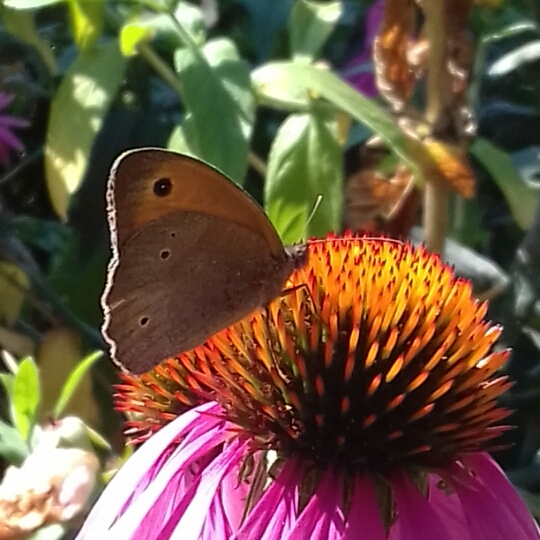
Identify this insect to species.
Maniola jurtina
